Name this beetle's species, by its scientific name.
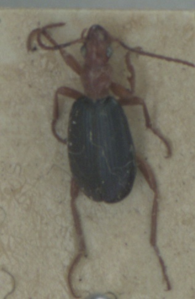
Brachinus crepitans
